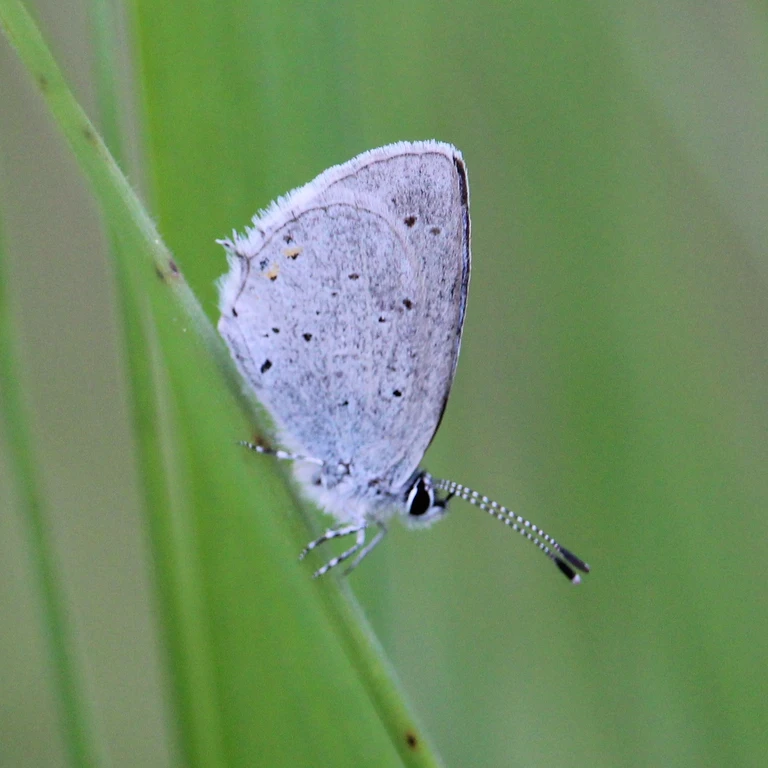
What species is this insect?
Cupido argiades (also Elkalyce argiades)
